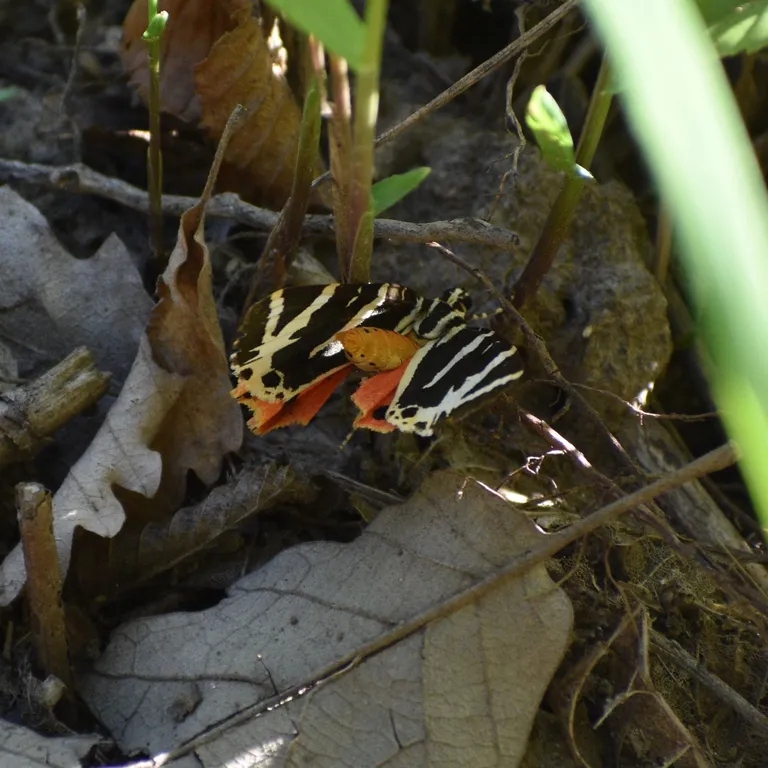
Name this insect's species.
Euplagia quadripunctaria
